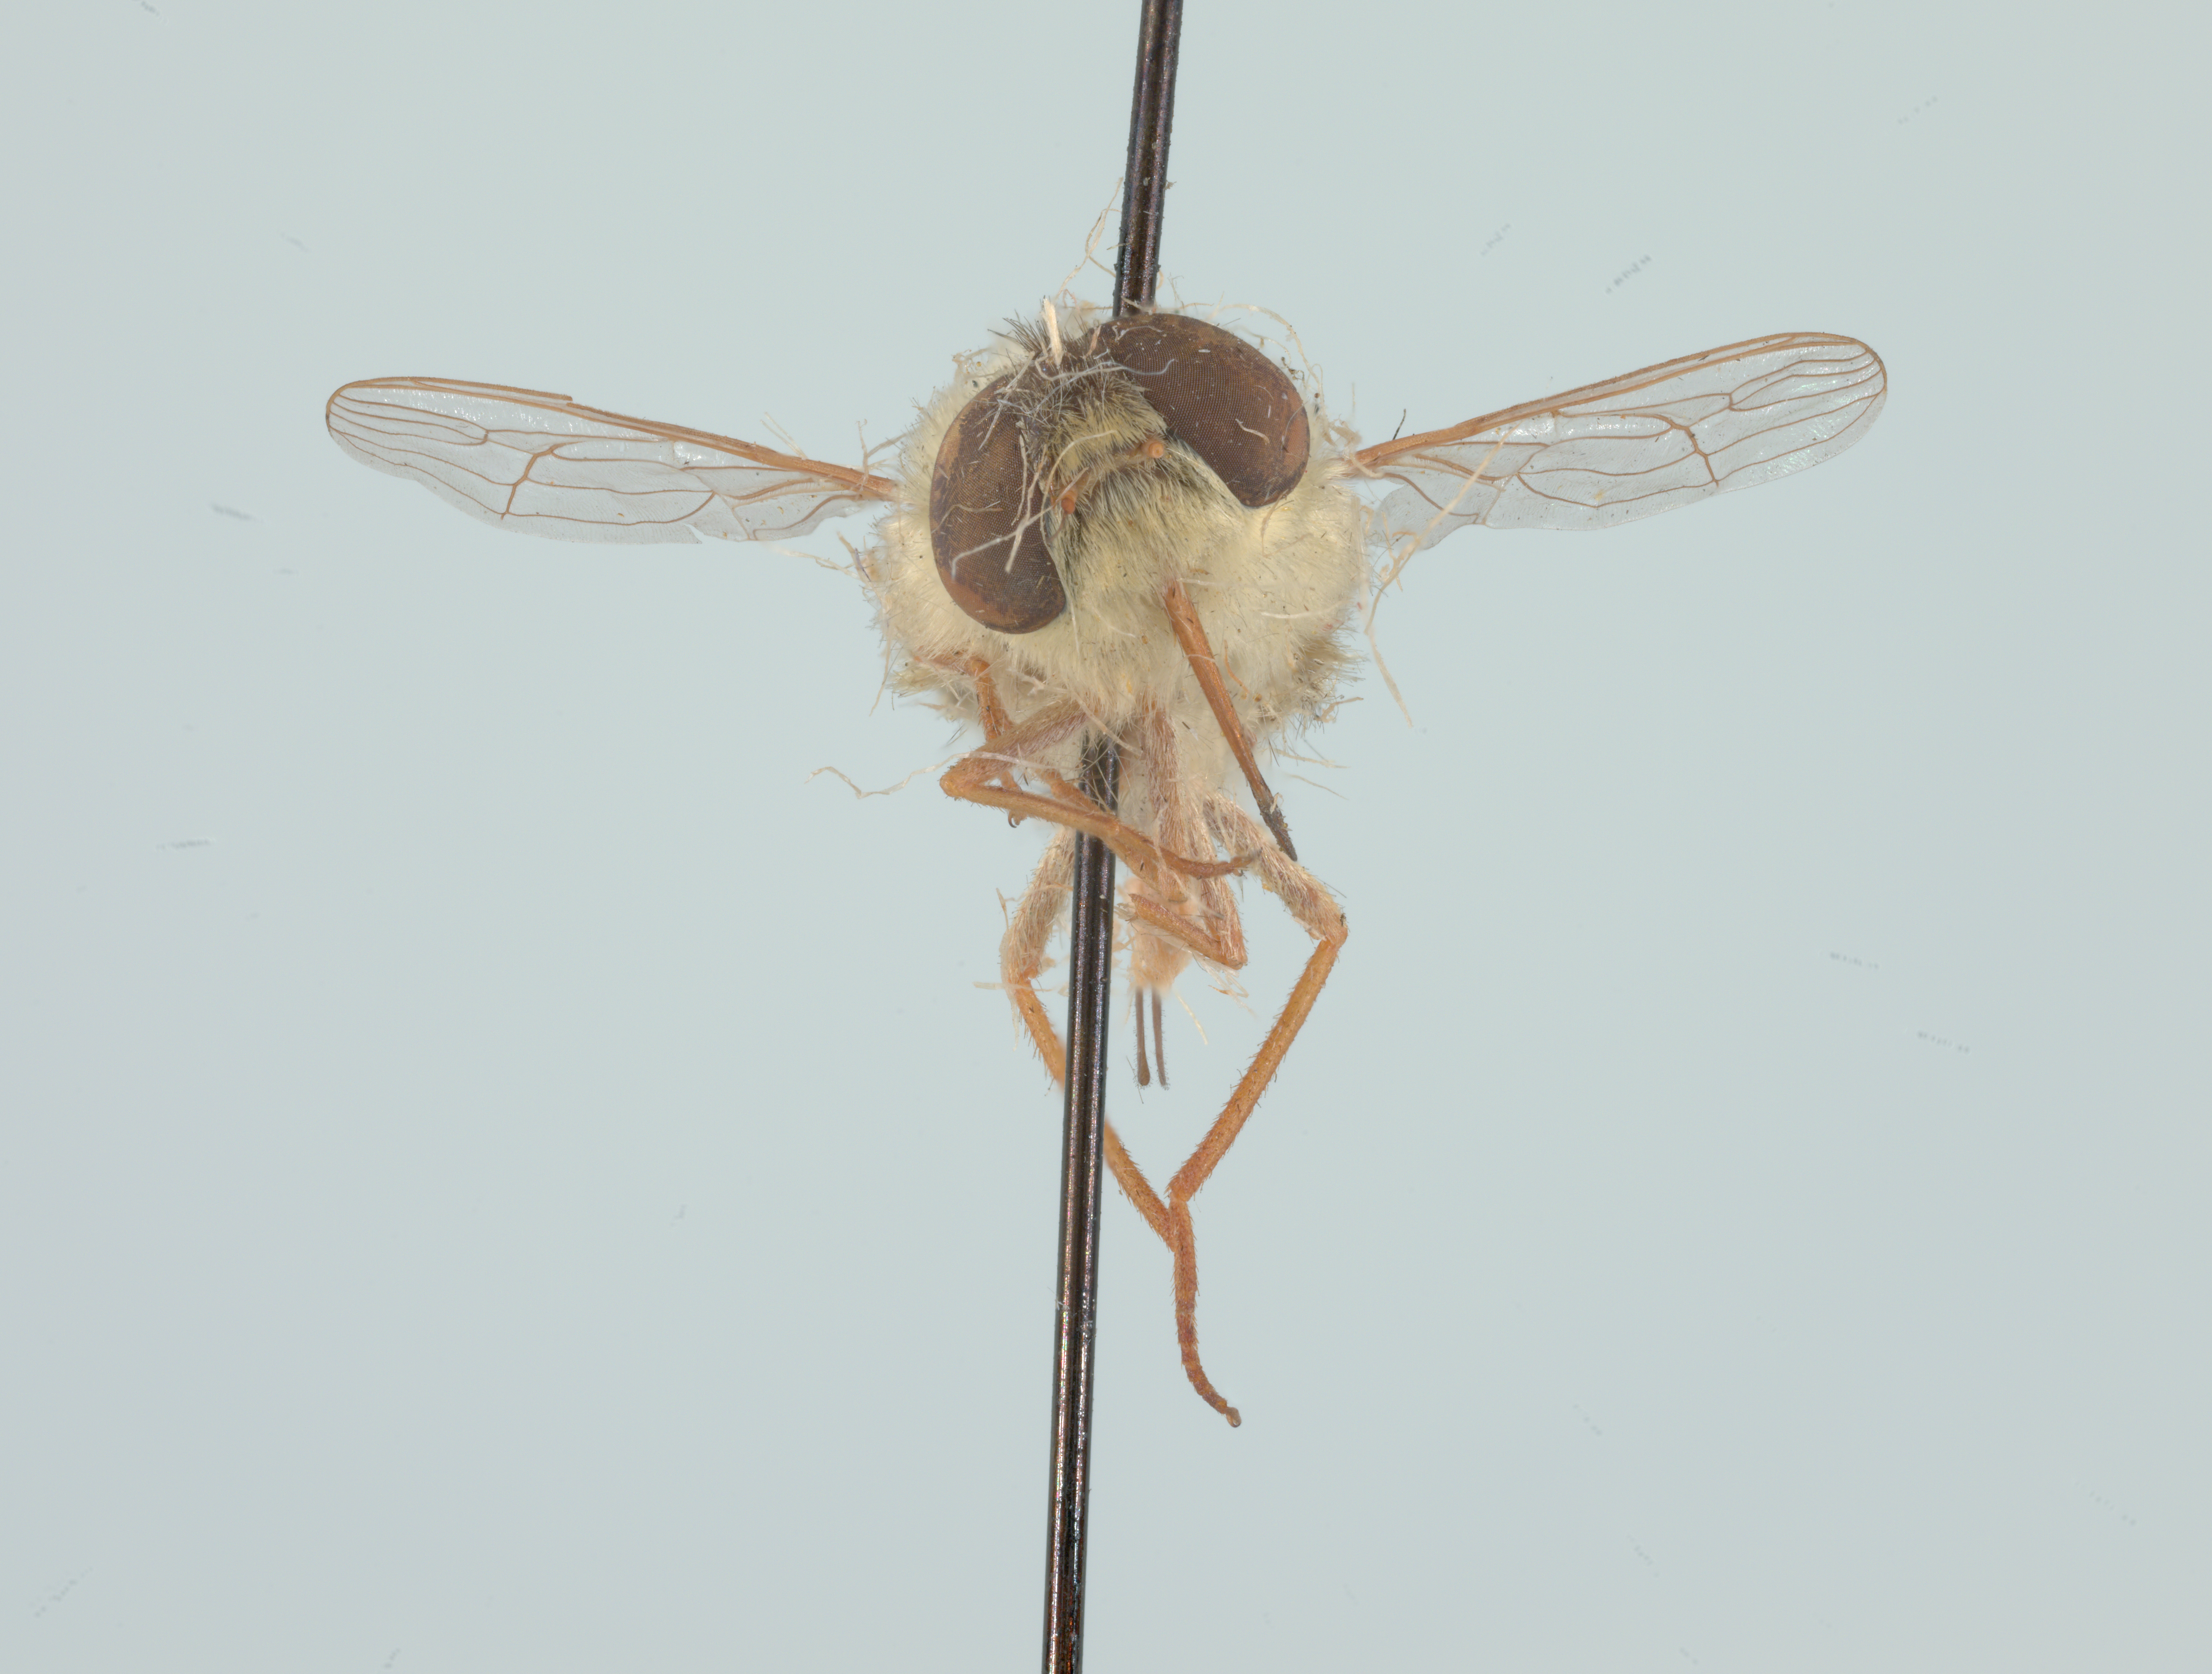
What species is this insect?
Neorhynchocephalus sackenii
